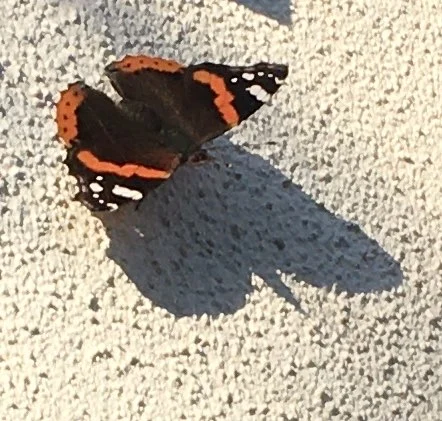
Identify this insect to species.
Vanessa atalanta
